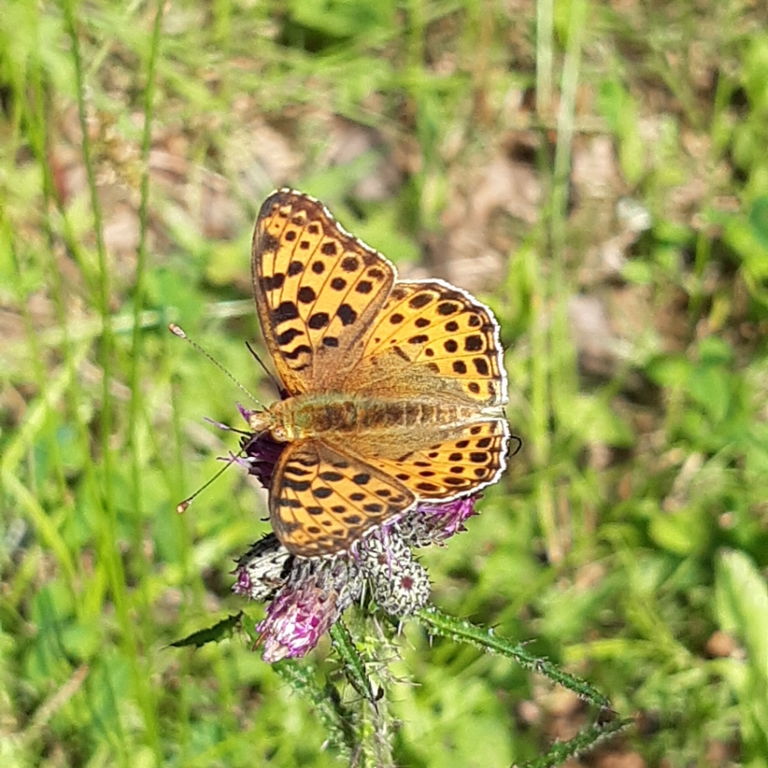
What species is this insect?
Issoria lathonia
